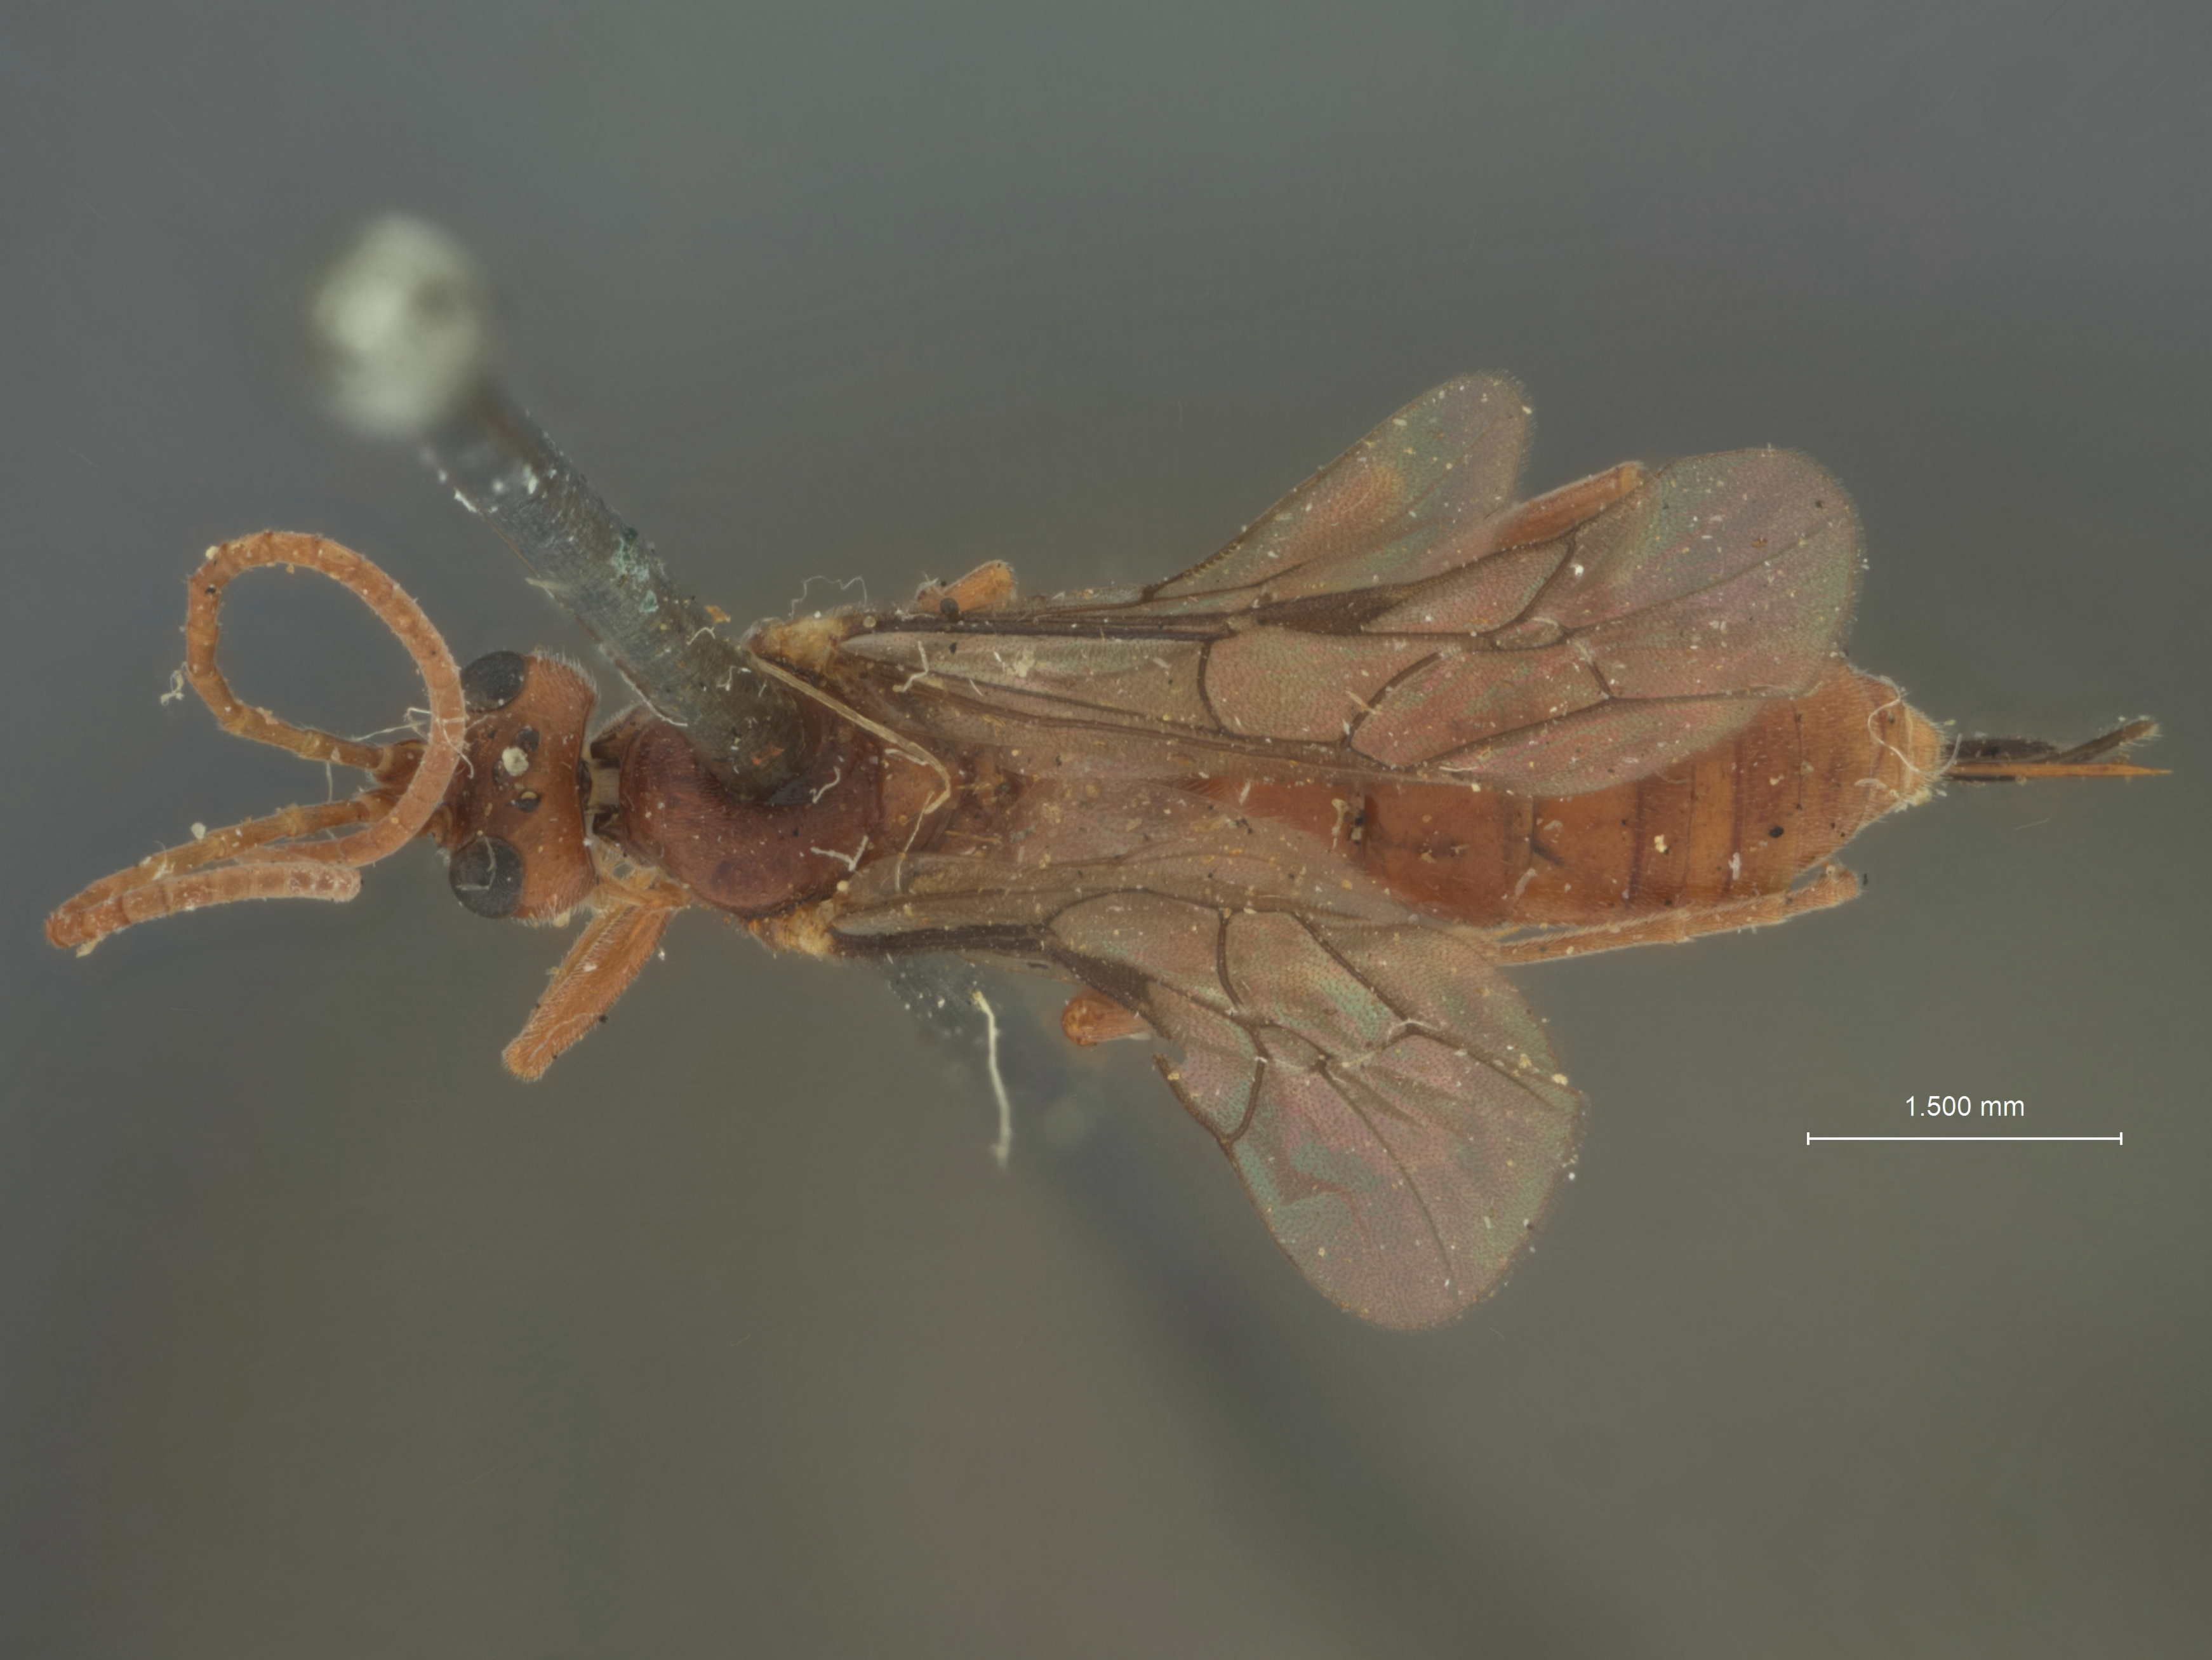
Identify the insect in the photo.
Stiboscopus ferrugineus
